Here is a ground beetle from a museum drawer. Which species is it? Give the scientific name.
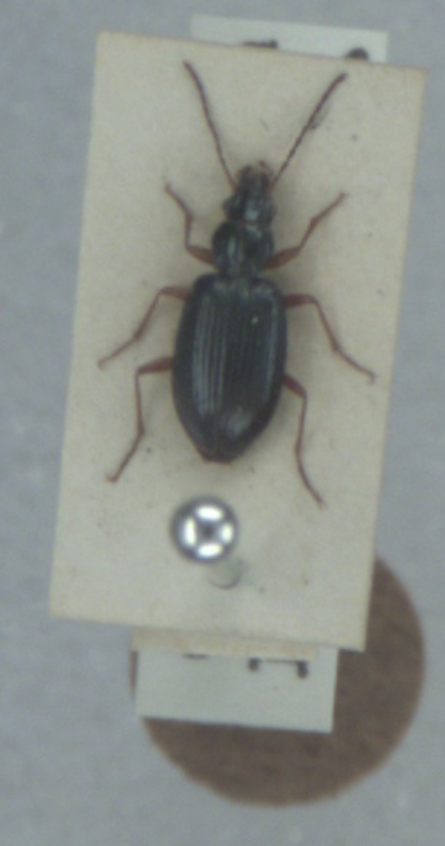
Bembidion monticola
